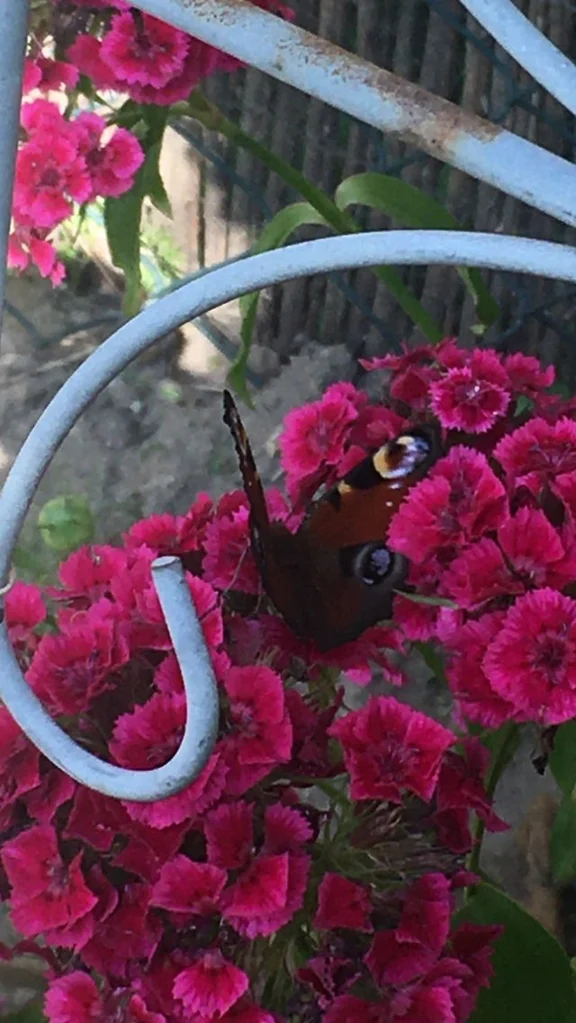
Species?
Aglais io
